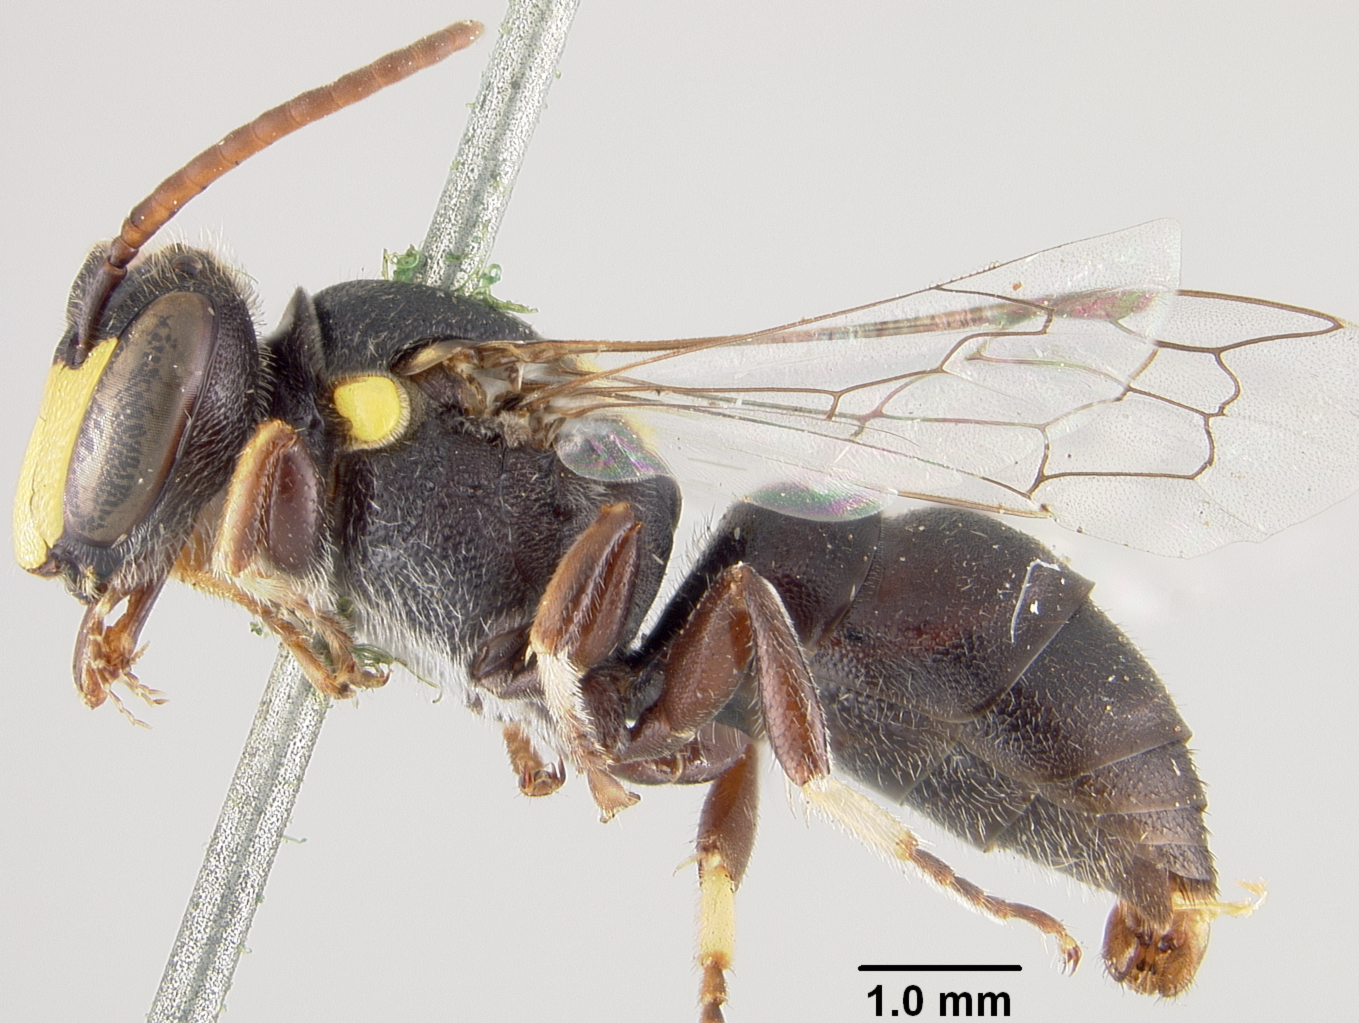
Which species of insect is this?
Prosopis certa
